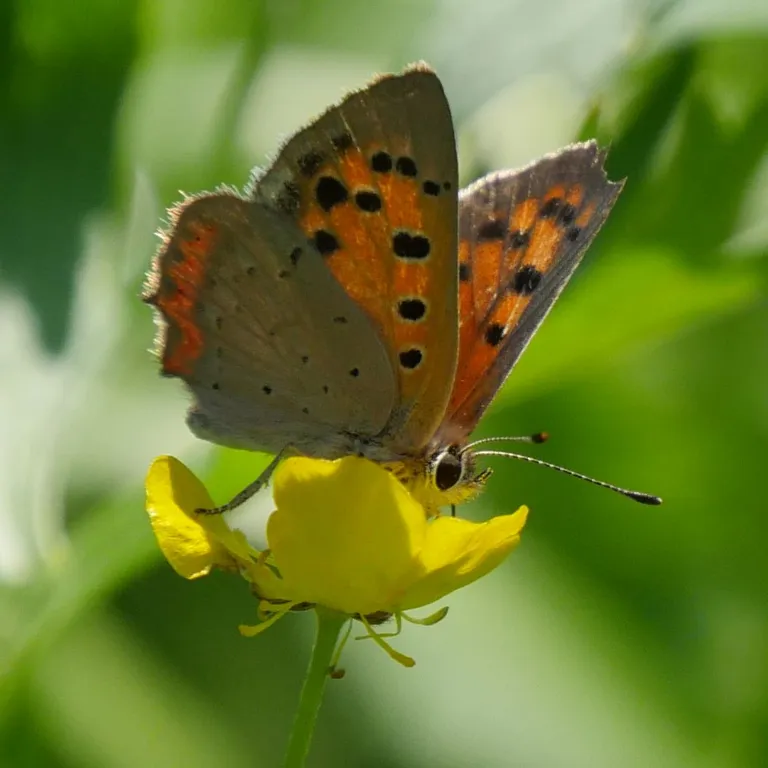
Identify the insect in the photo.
Lycaena phlaeas
